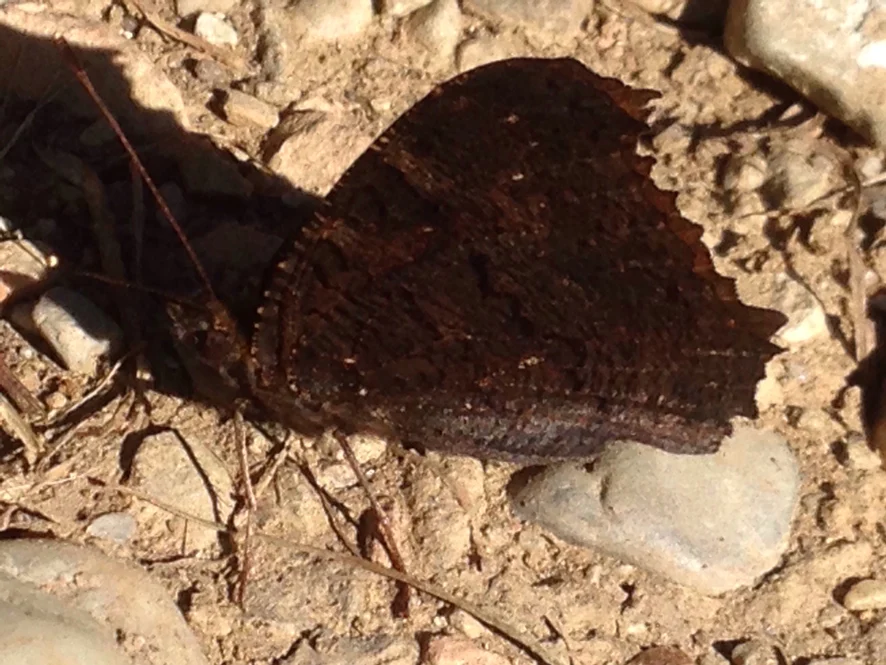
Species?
Aglais io
